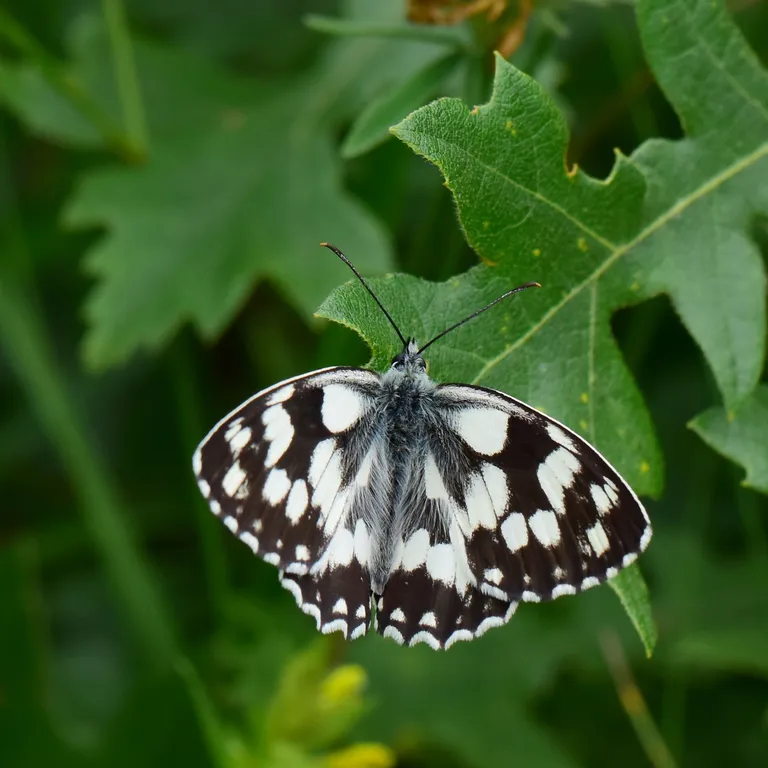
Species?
Melanargia galathea
